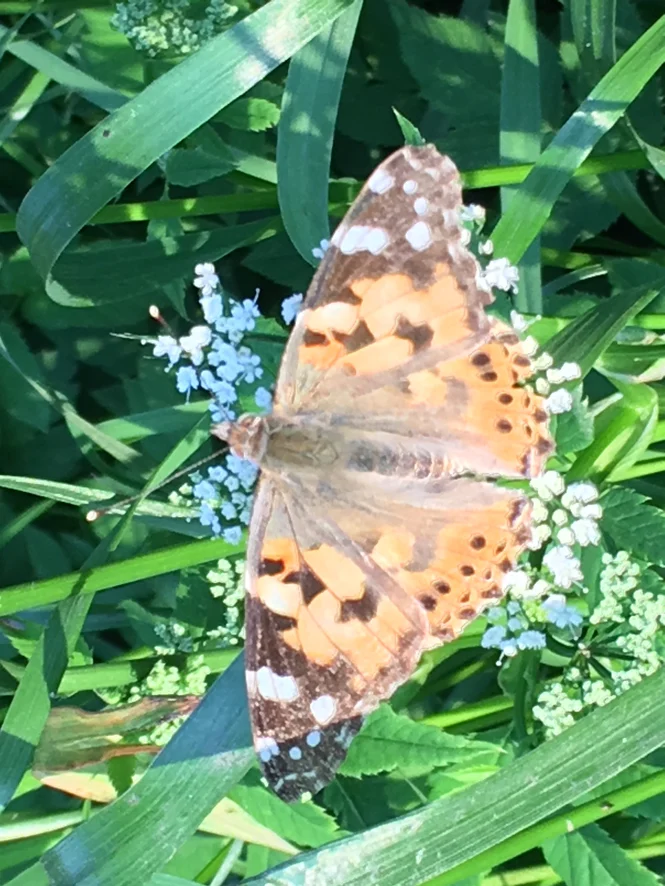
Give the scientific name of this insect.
Vanessa cardui
